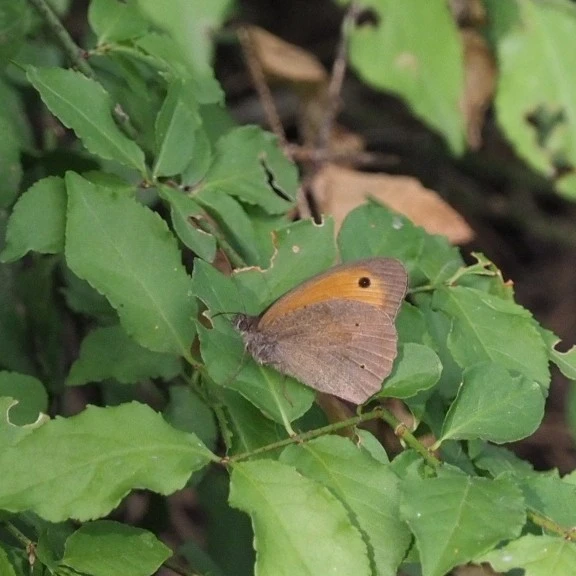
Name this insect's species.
Maniola jurtina
